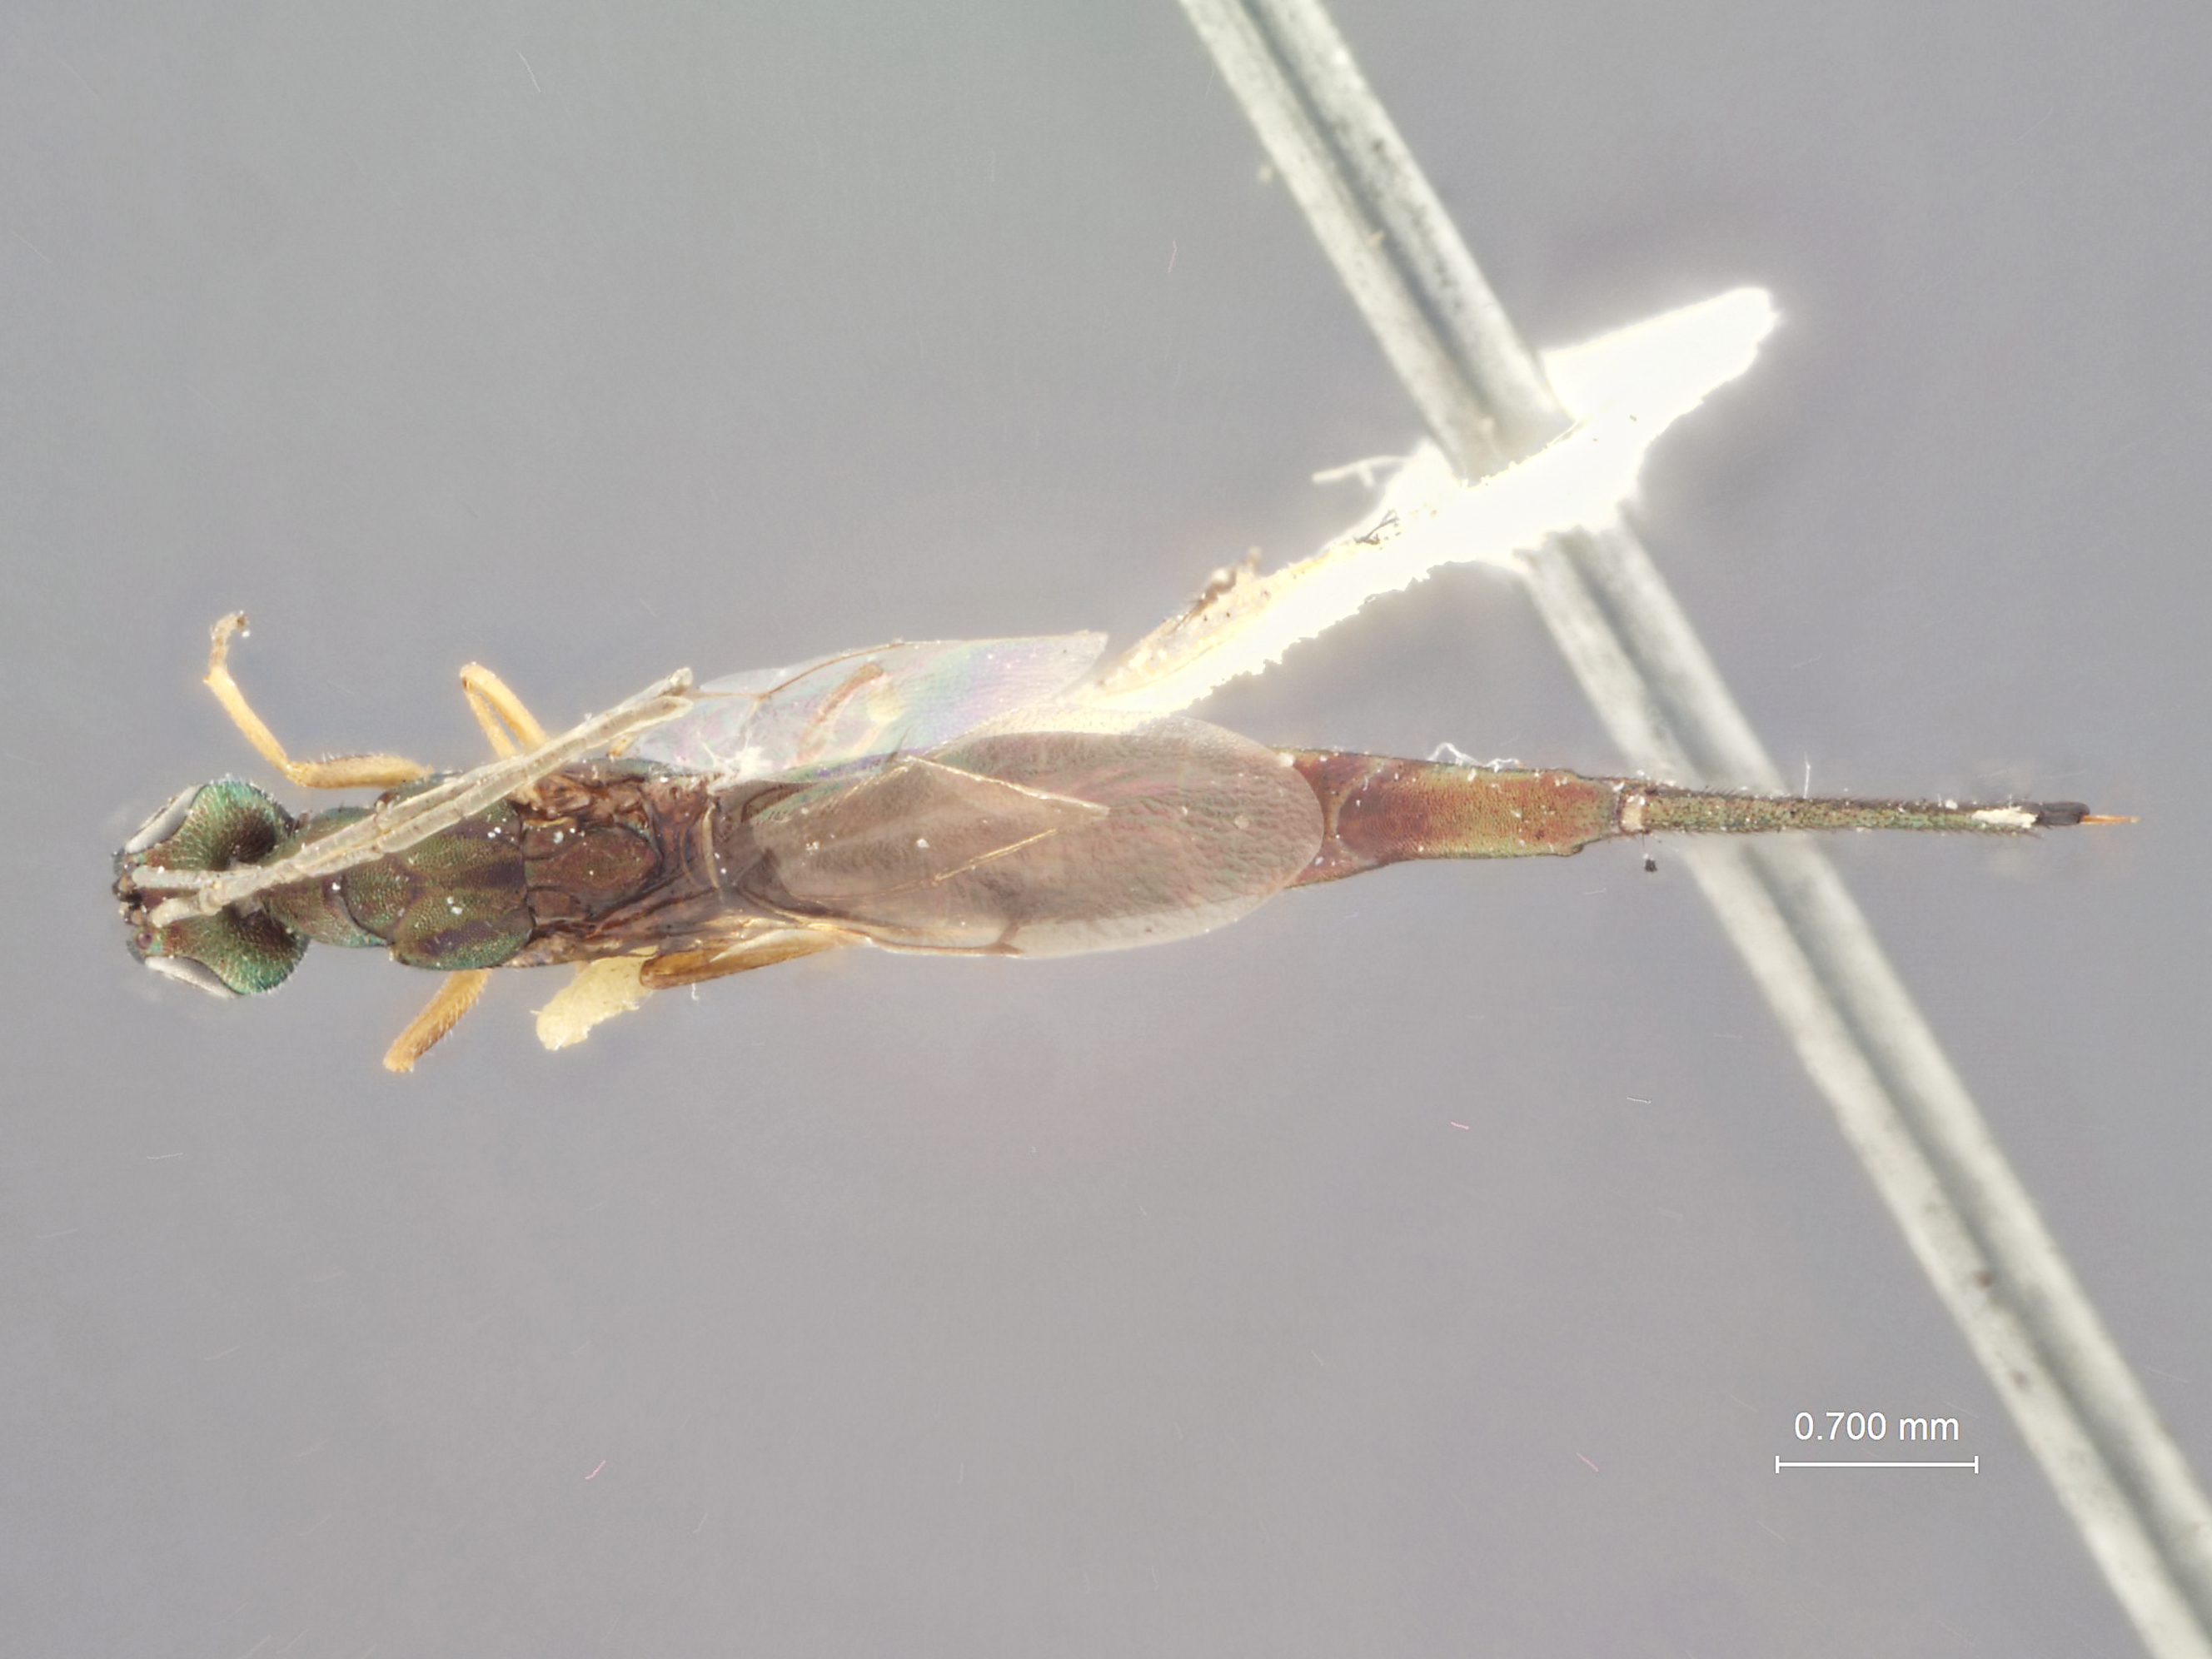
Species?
Eusandalum acmaeoderae
